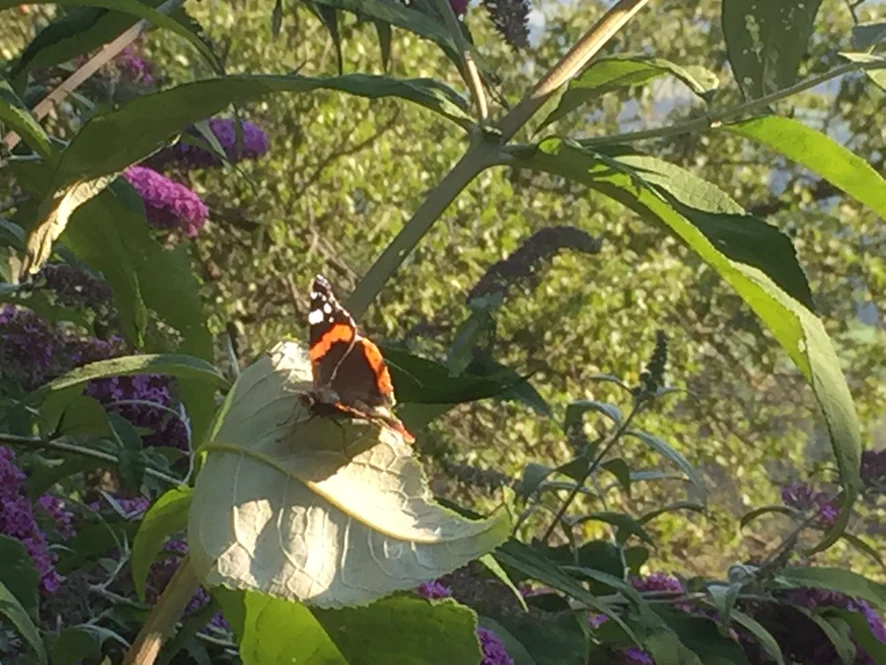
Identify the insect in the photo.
Vanessa atalanta
